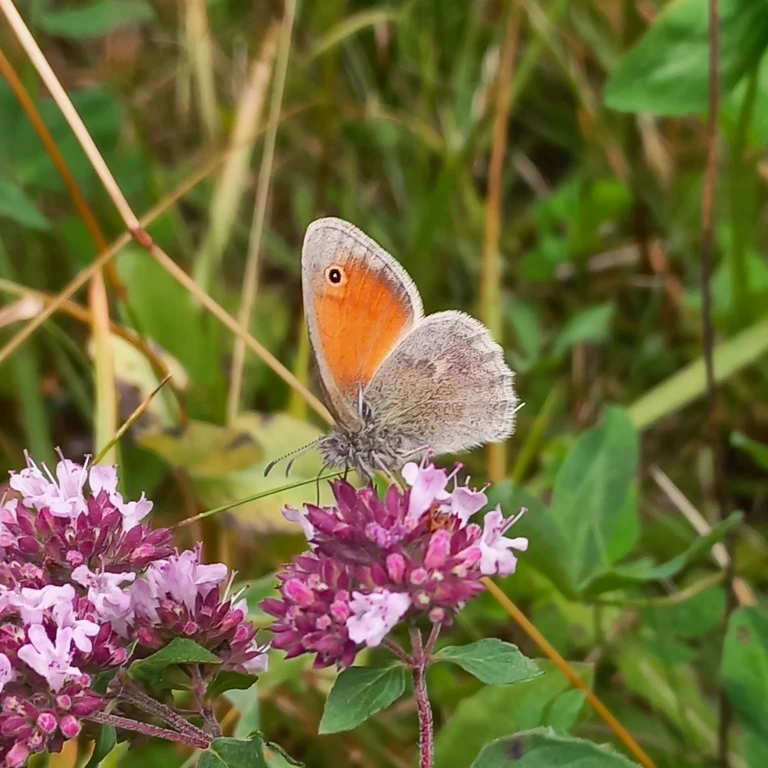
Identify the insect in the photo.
Coenonympha pamphilus
